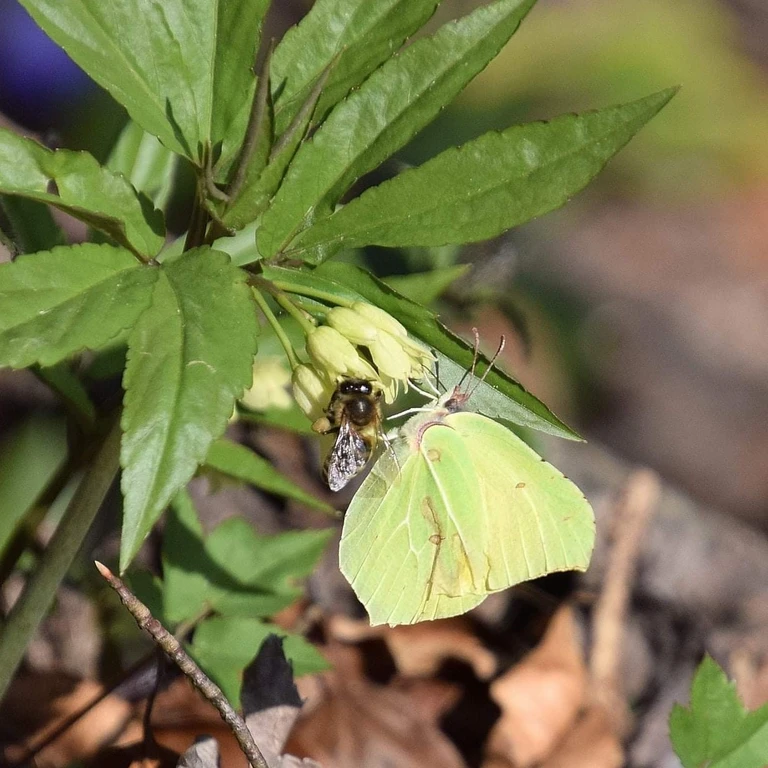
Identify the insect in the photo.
Gonepteryx rhamni
